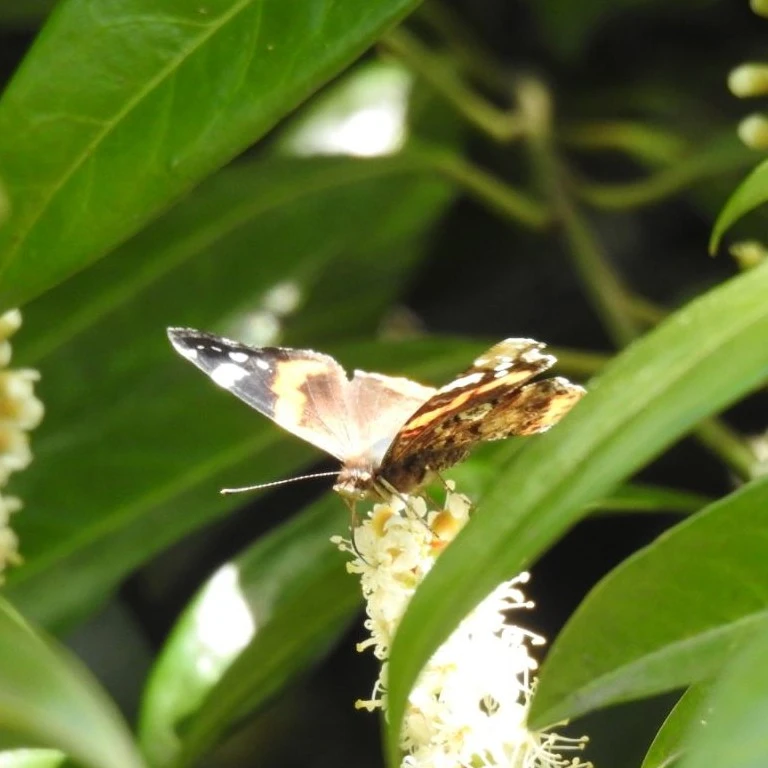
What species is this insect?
Vanessa atalanta
